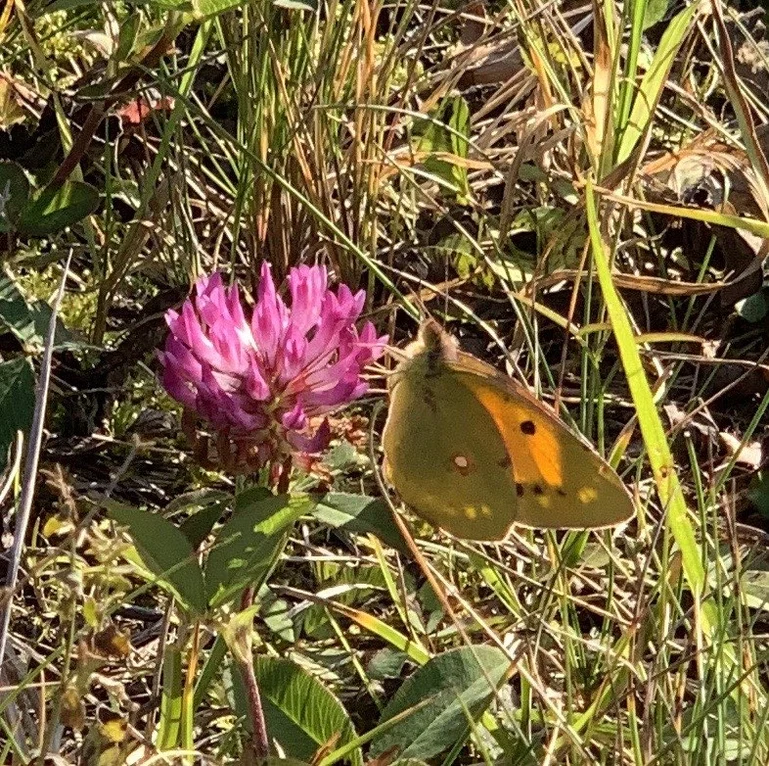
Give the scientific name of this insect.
Colias croceus
